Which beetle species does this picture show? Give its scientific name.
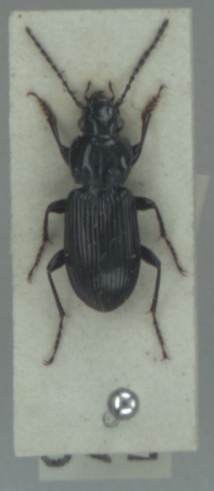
Pterostichus nigrita
